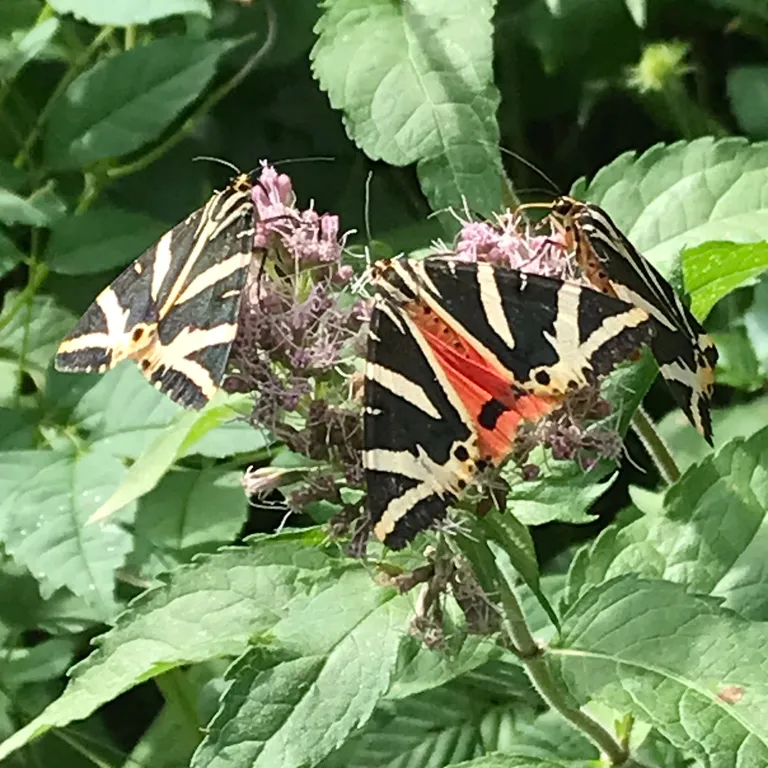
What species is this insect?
Euplagia quadripunctaria
